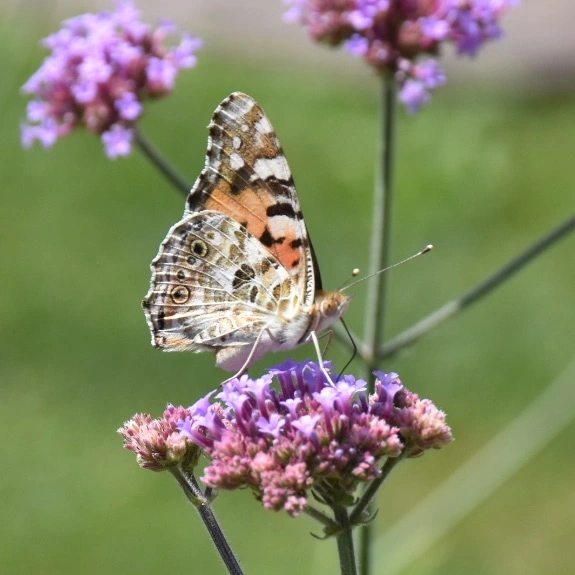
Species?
Vanessa cardui
